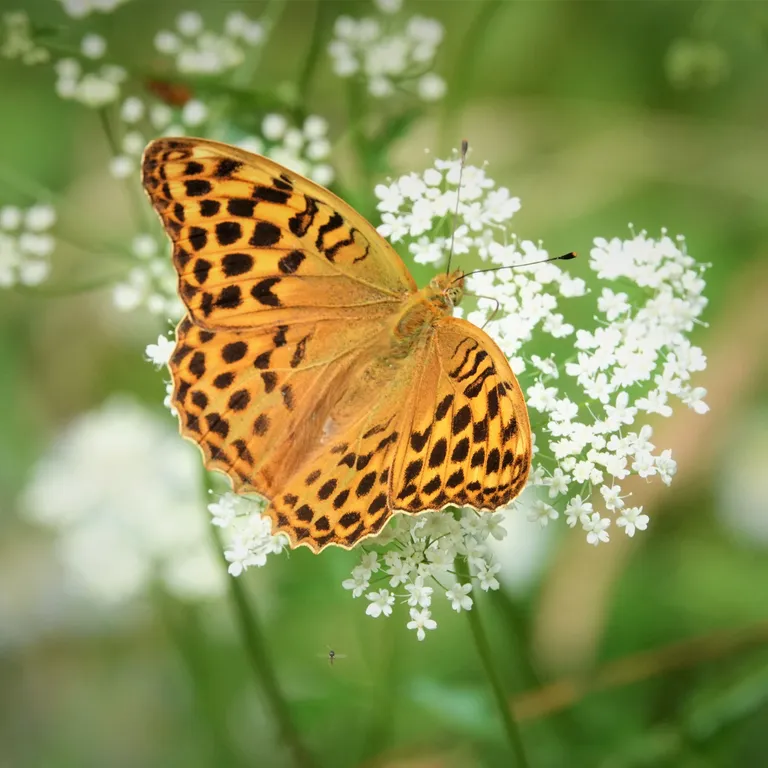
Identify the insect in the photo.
Argynnis paphia
